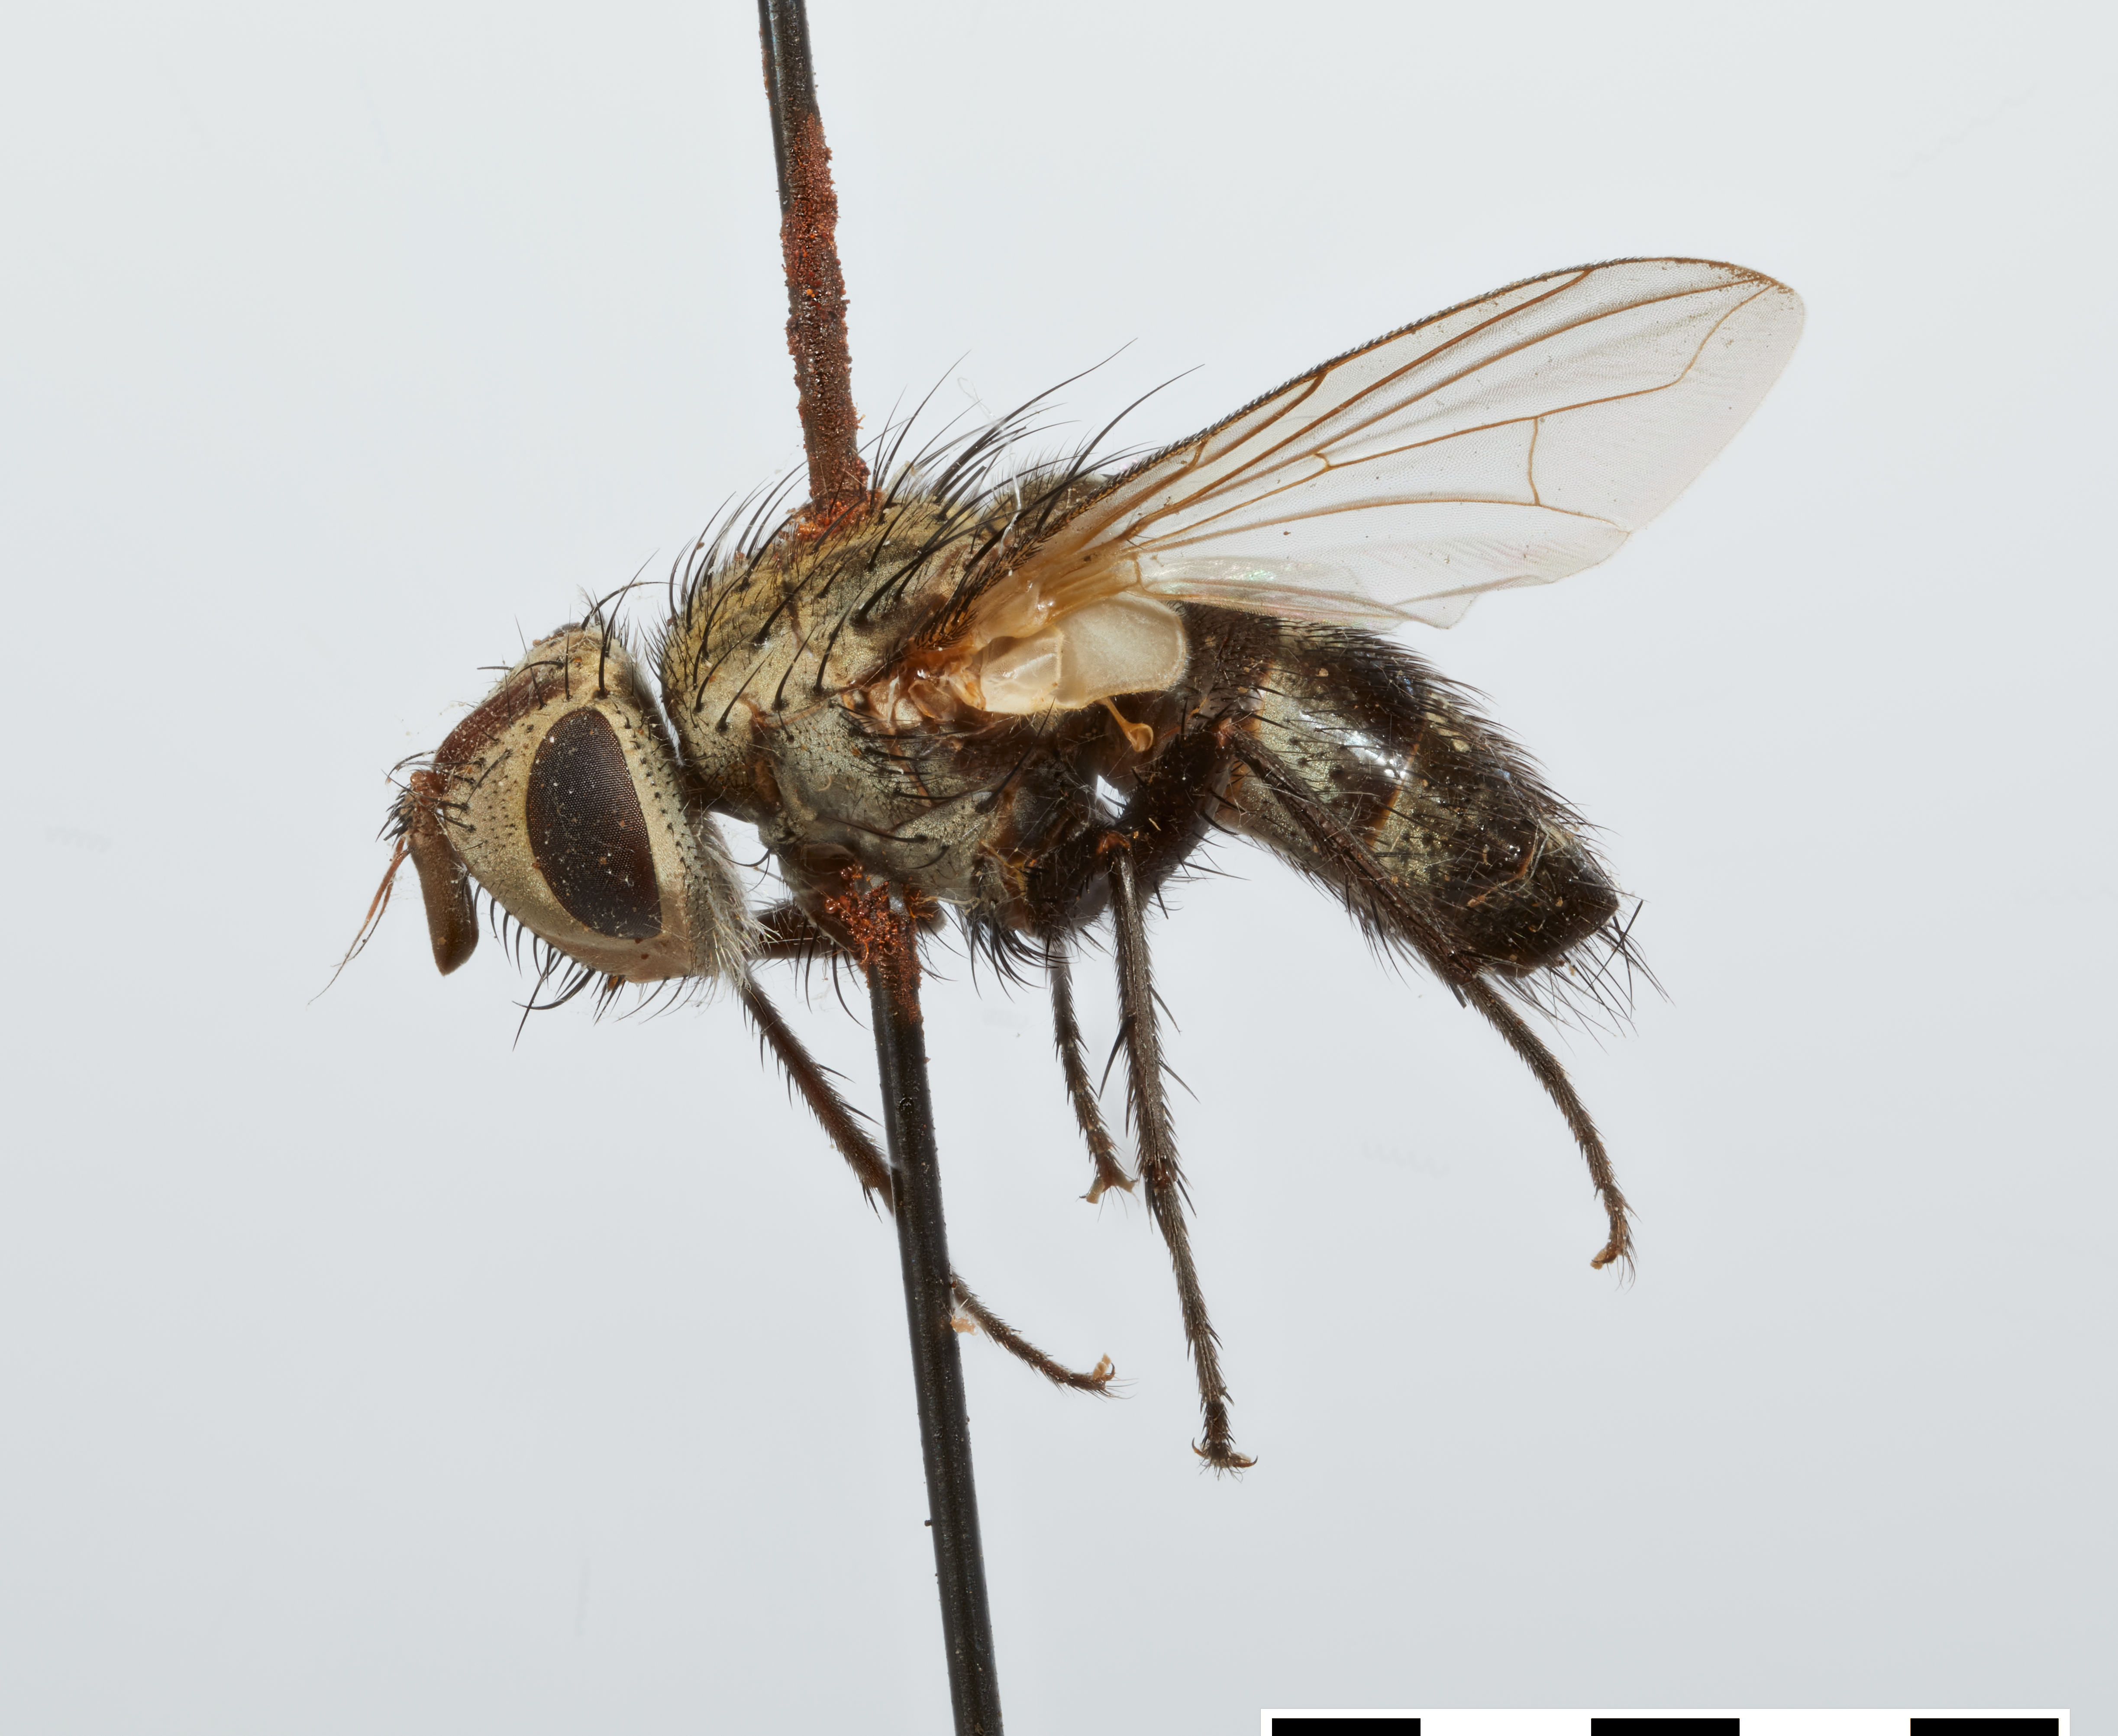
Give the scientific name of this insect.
Centeter cinerea
